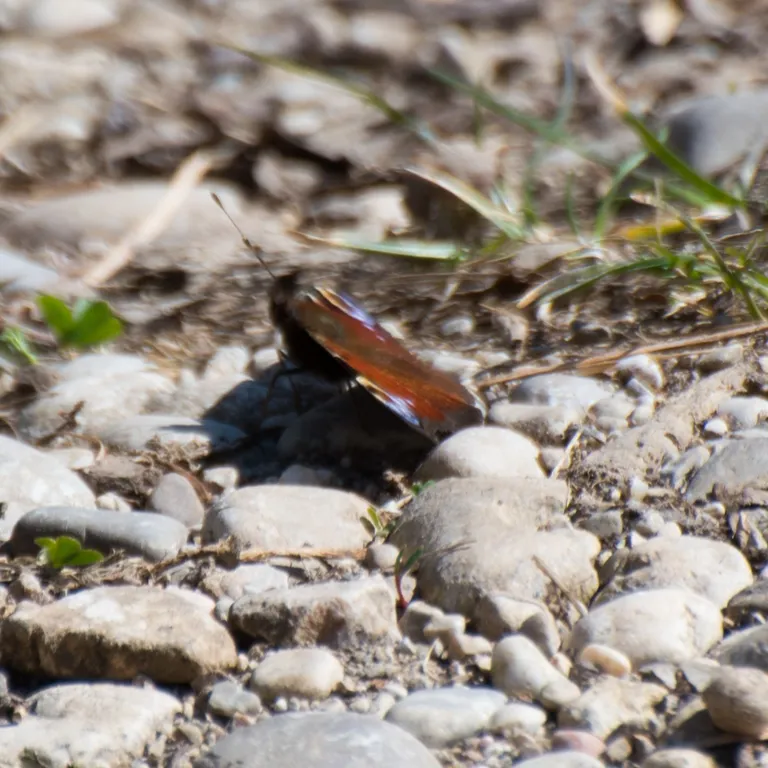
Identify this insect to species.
Aglais io
